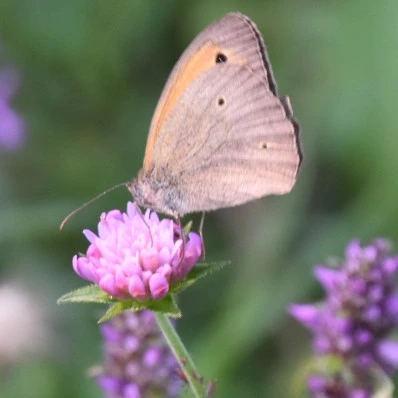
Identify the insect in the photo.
Maniola jurtina
